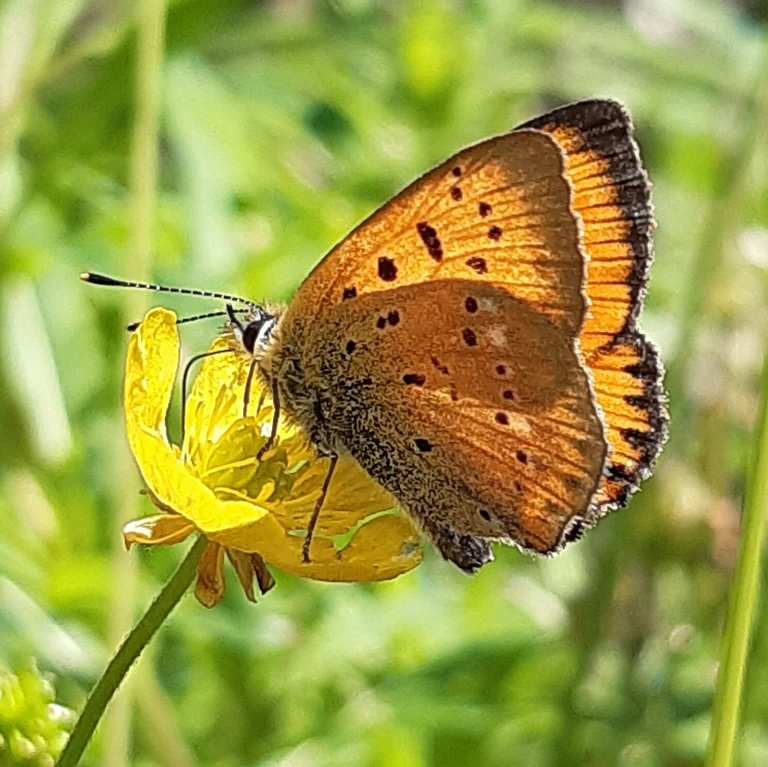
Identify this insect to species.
Lycaena virgaureae
